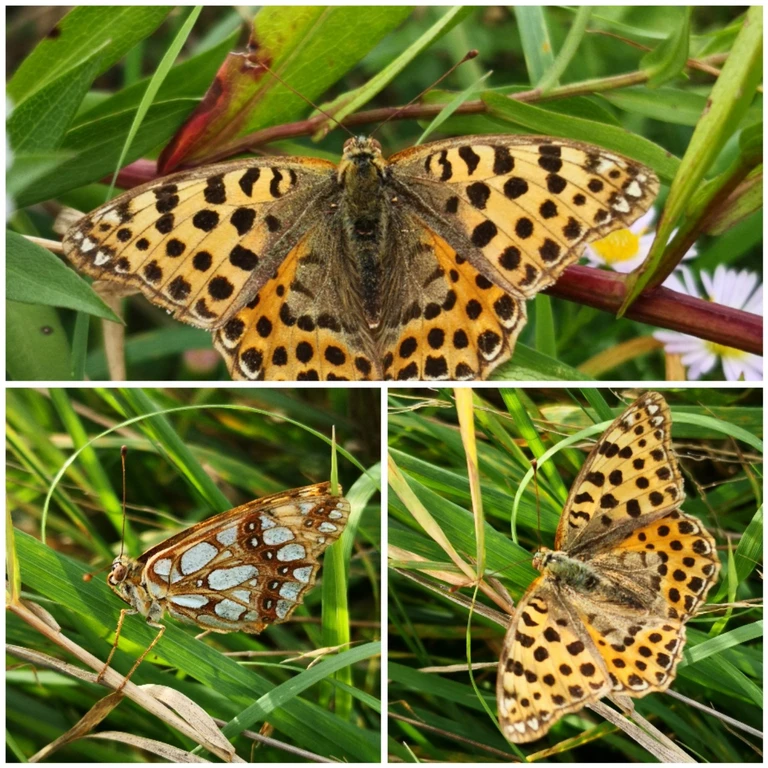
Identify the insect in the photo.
Issoria lathonia
